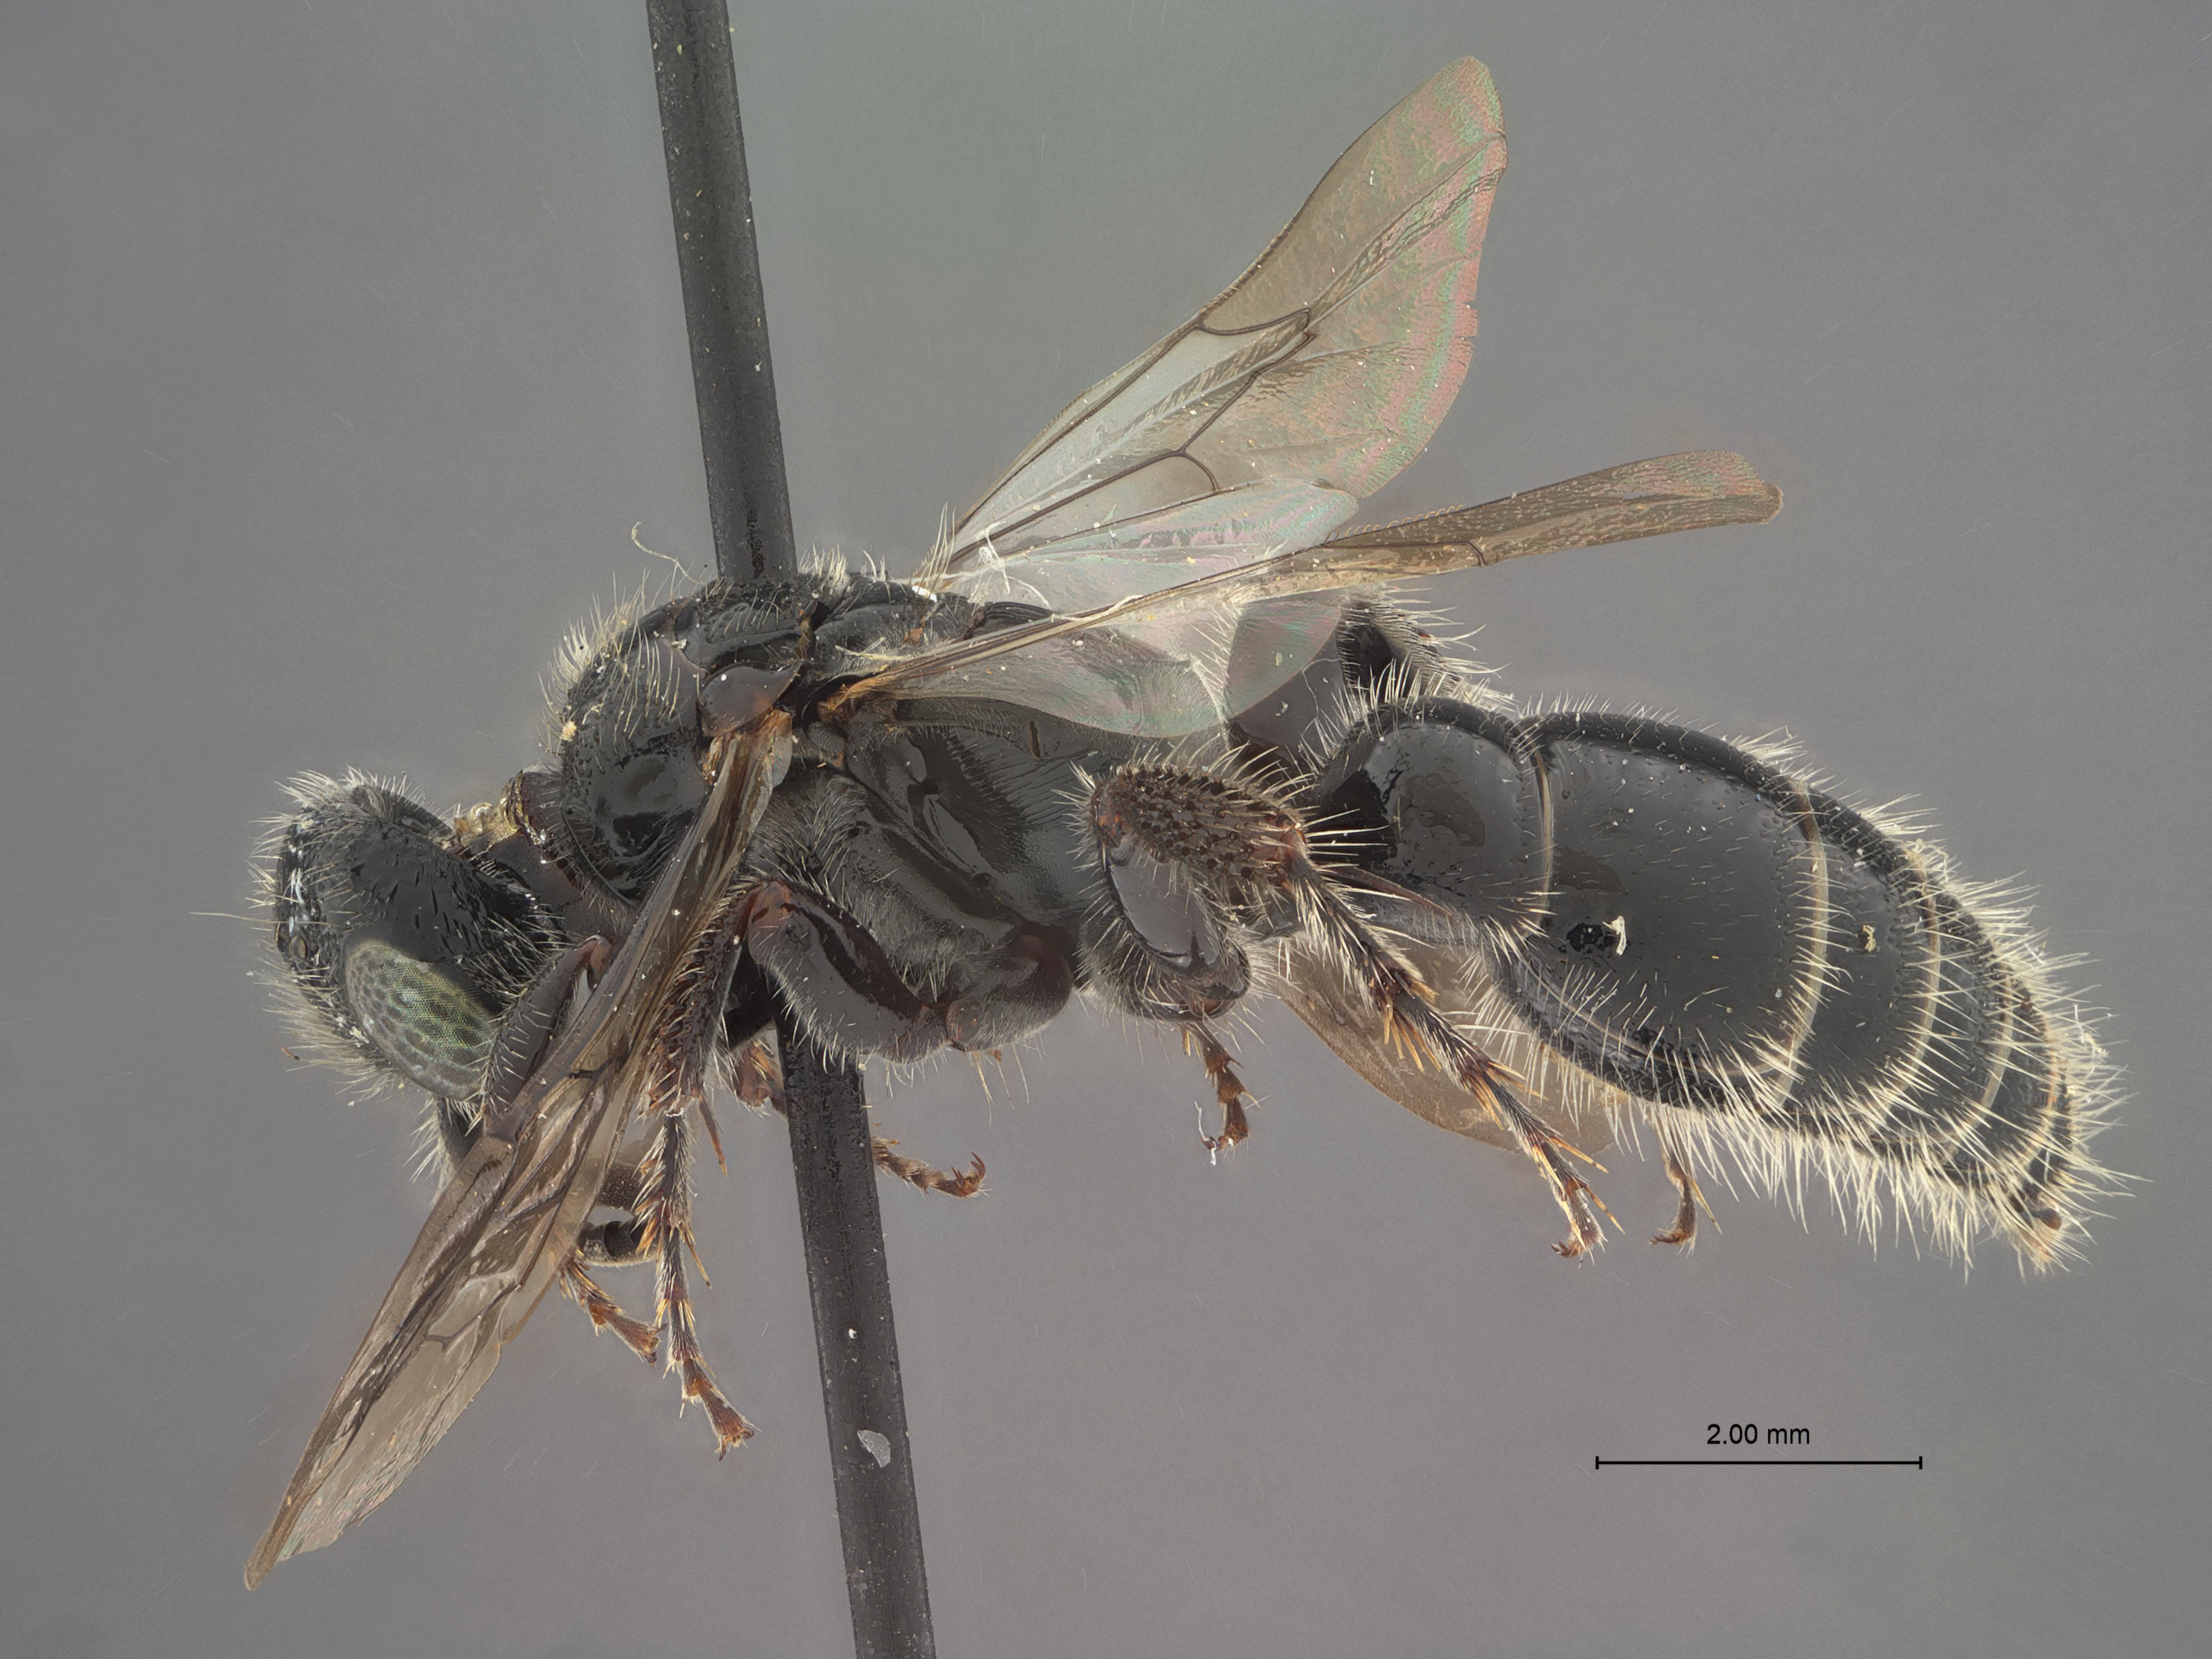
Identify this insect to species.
Tiphia panamaensis
